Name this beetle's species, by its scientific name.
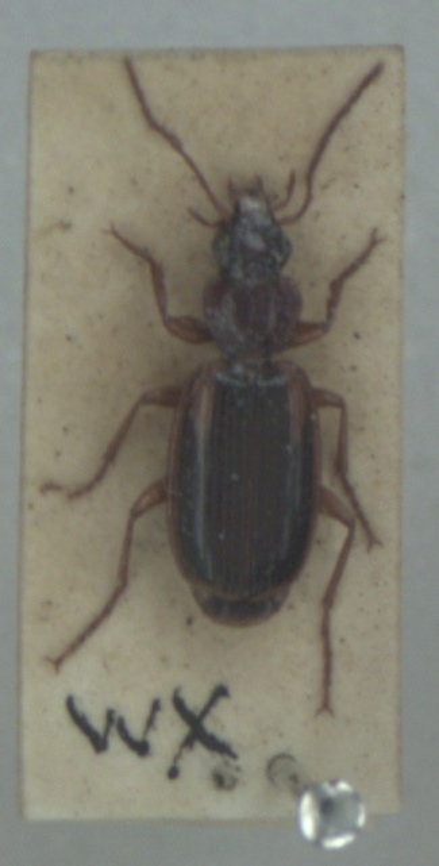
Cymindis axillaris
